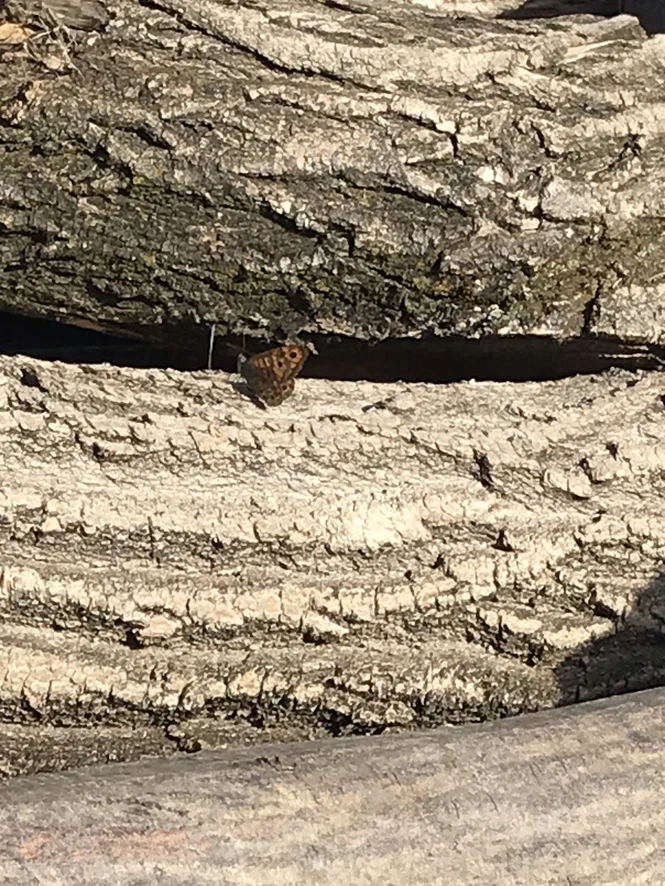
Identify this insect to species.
Lasiommata megera (also Pararge megera)
